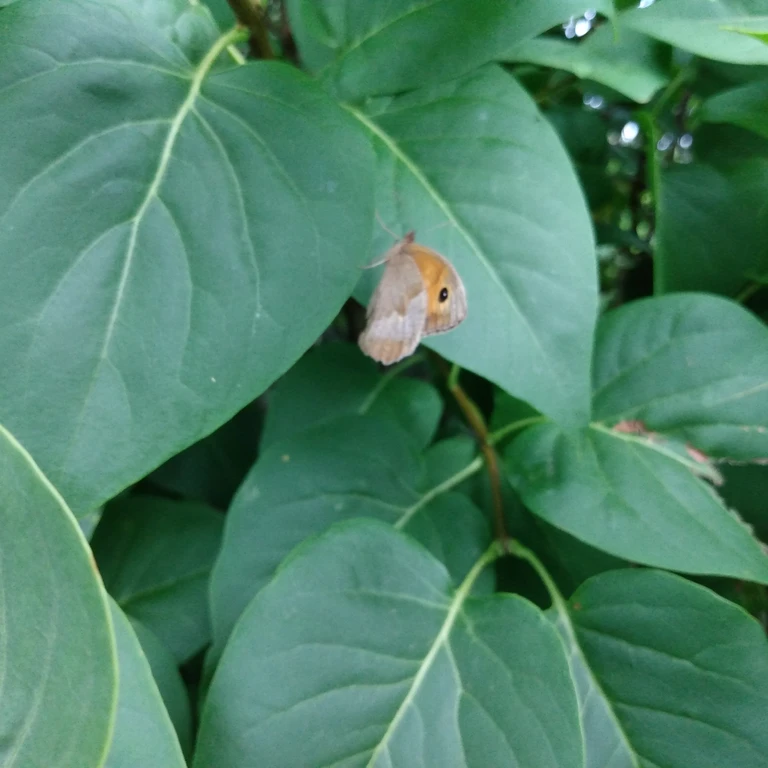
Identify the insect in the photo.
Maniola jurtina
